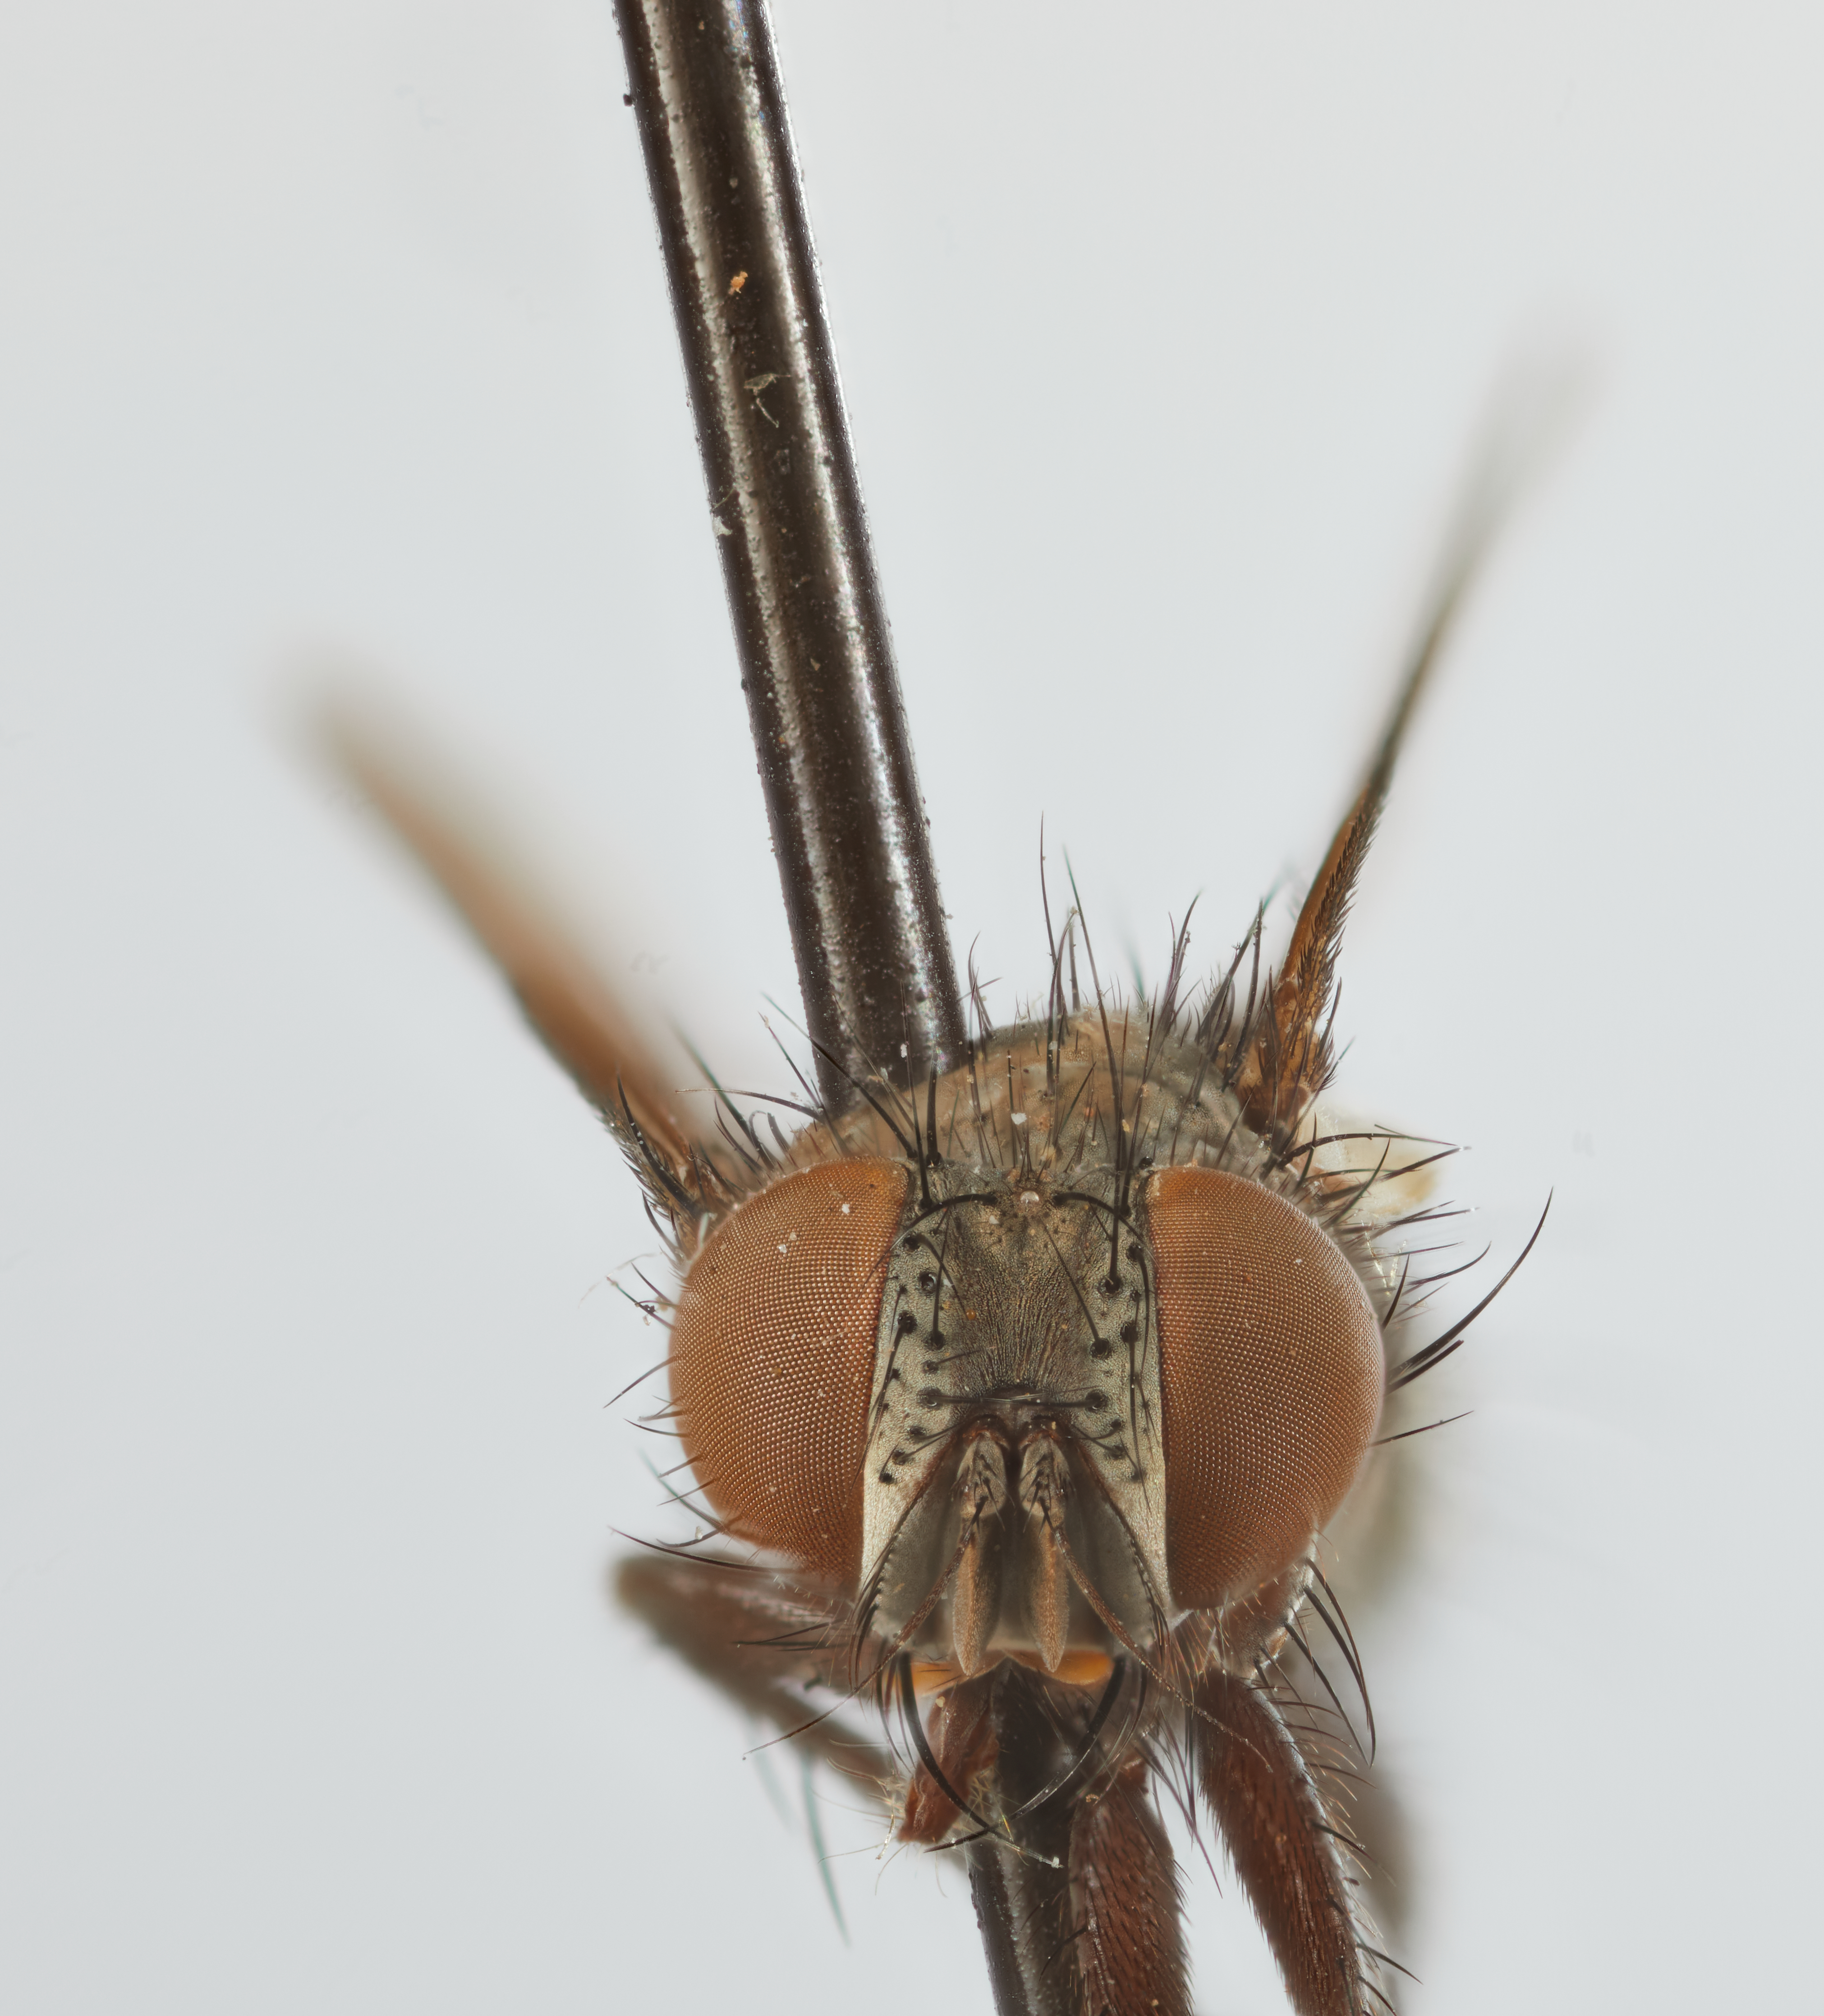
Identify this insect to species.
Oomeigenia chosica
